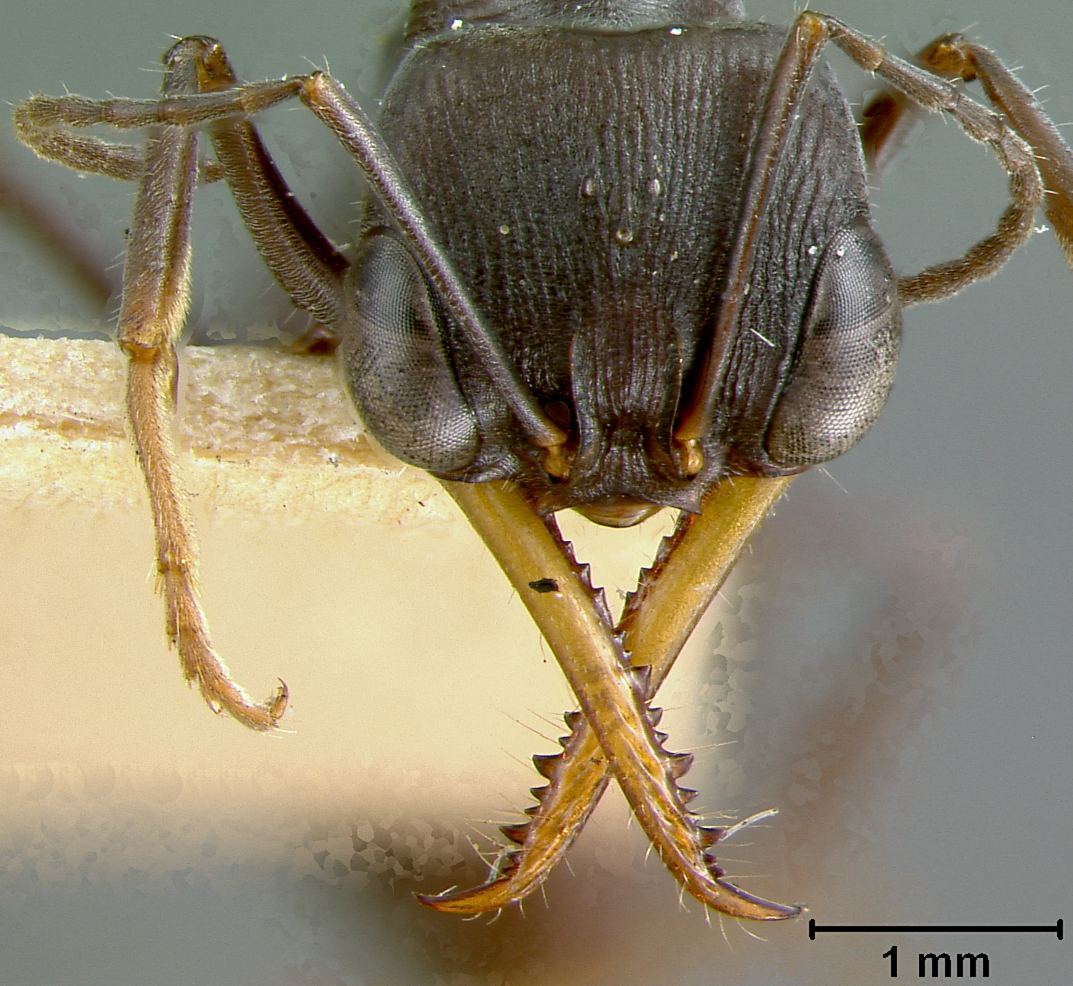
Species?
Myrmecia clarki
